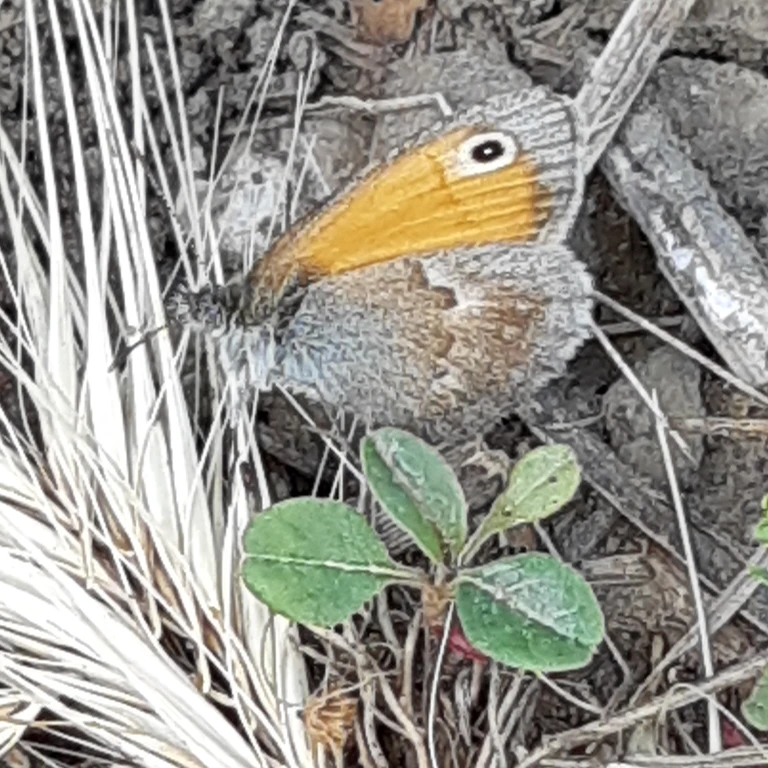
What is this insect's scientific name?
Coenonympha pamphilus
